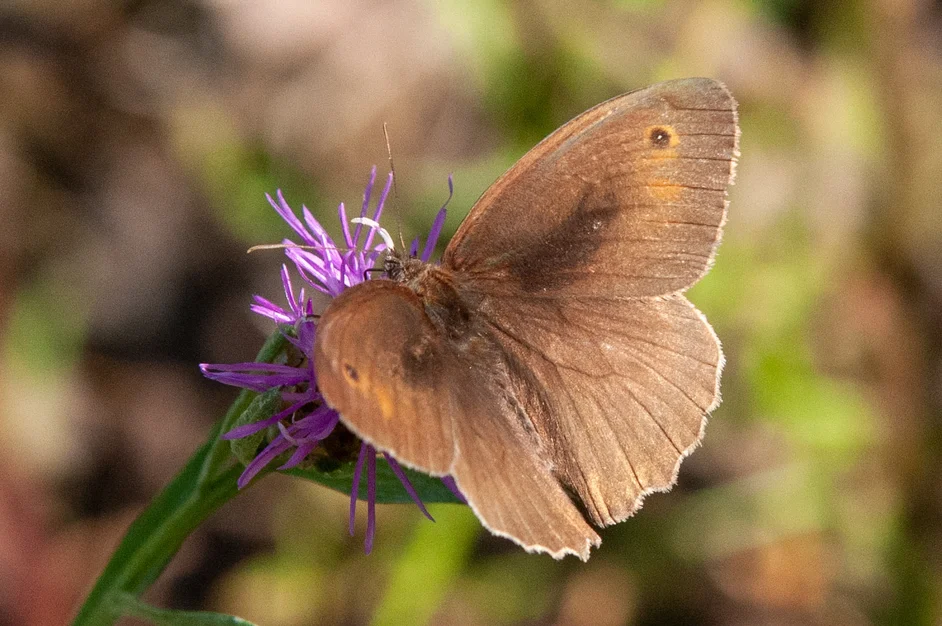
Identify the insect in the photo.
Maniola jurtina
